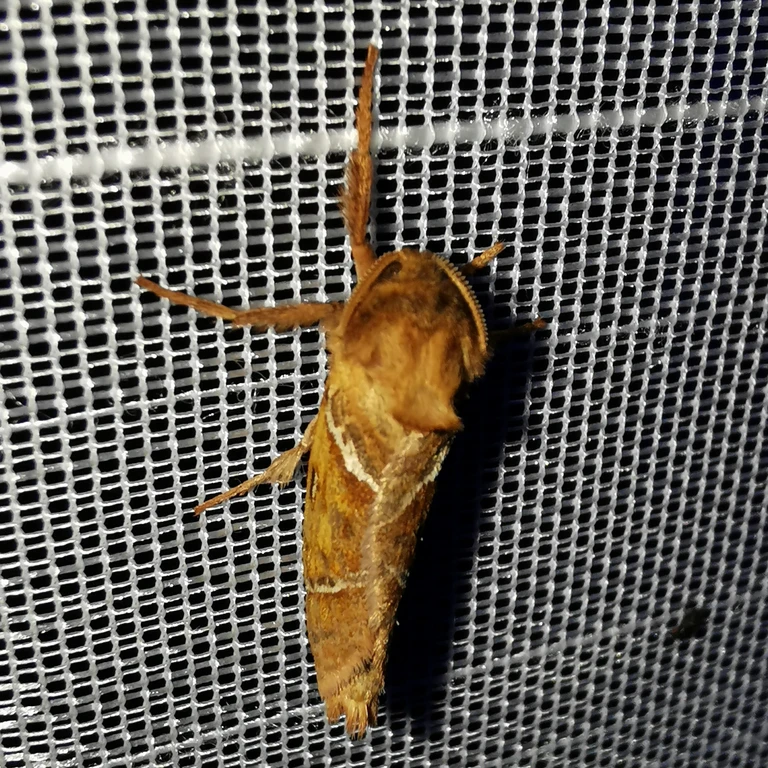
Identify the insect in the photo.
Triodia sylvina
